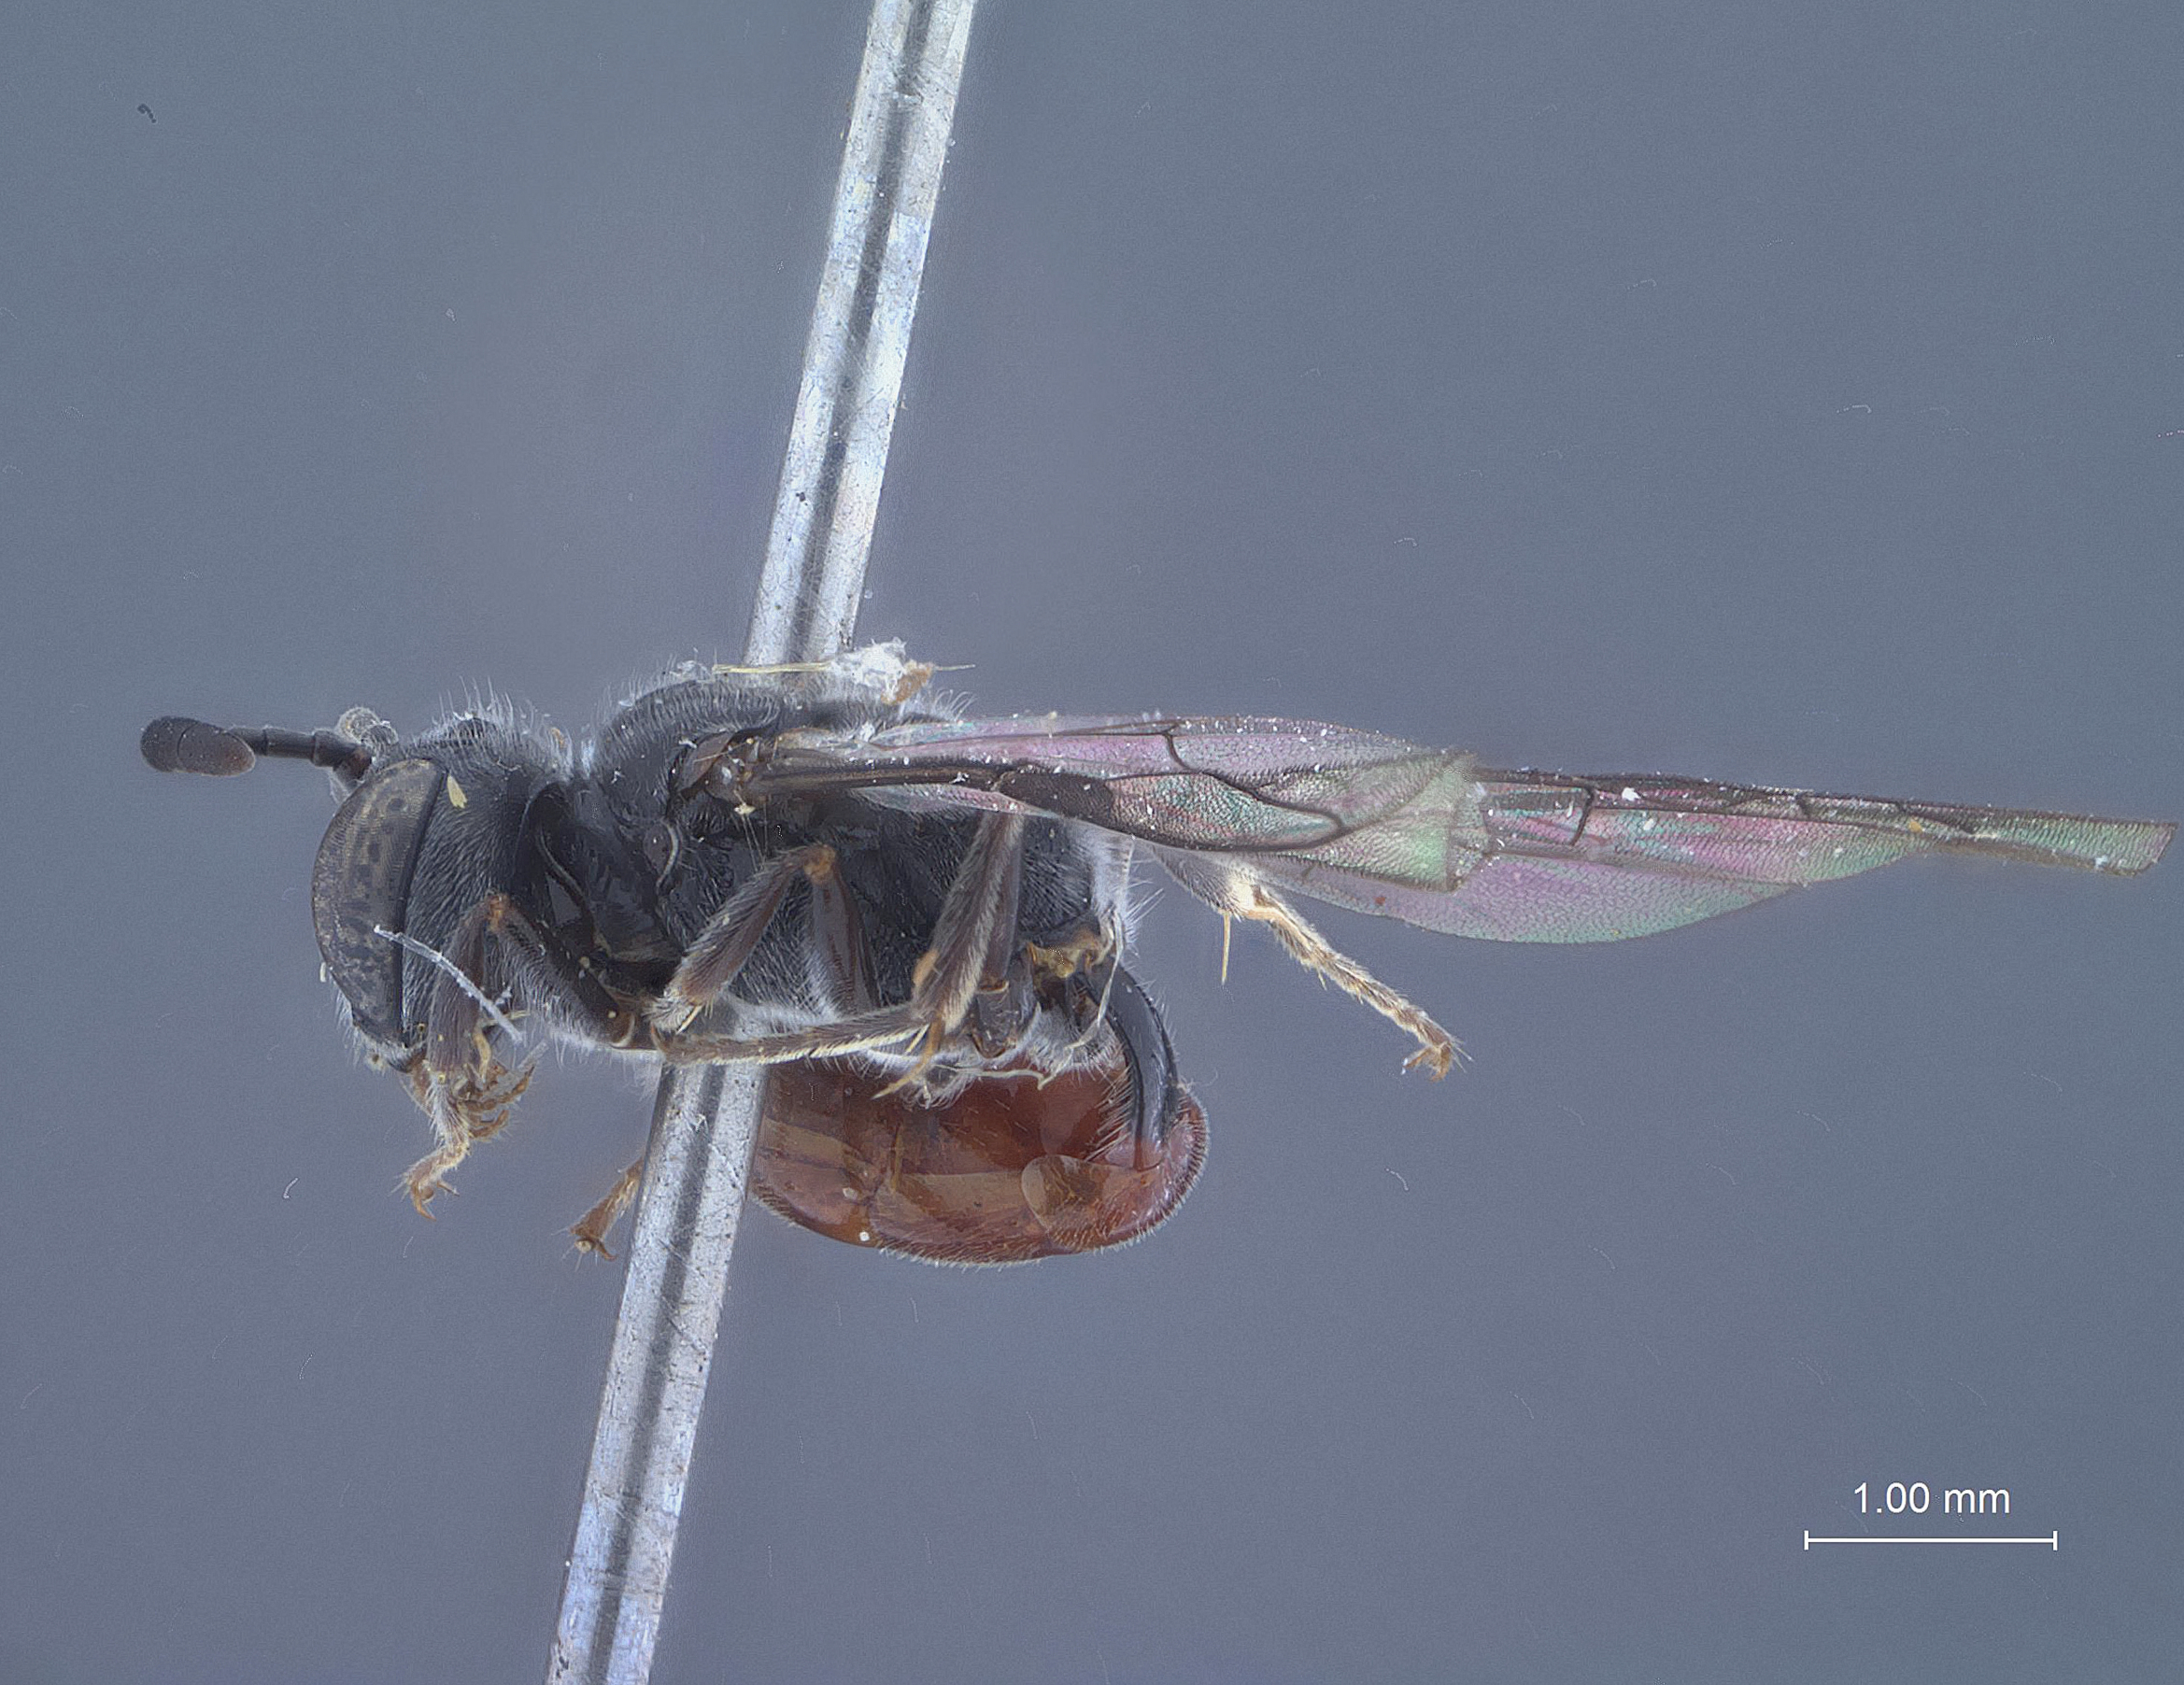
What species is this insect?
Psenulus rugifrons
